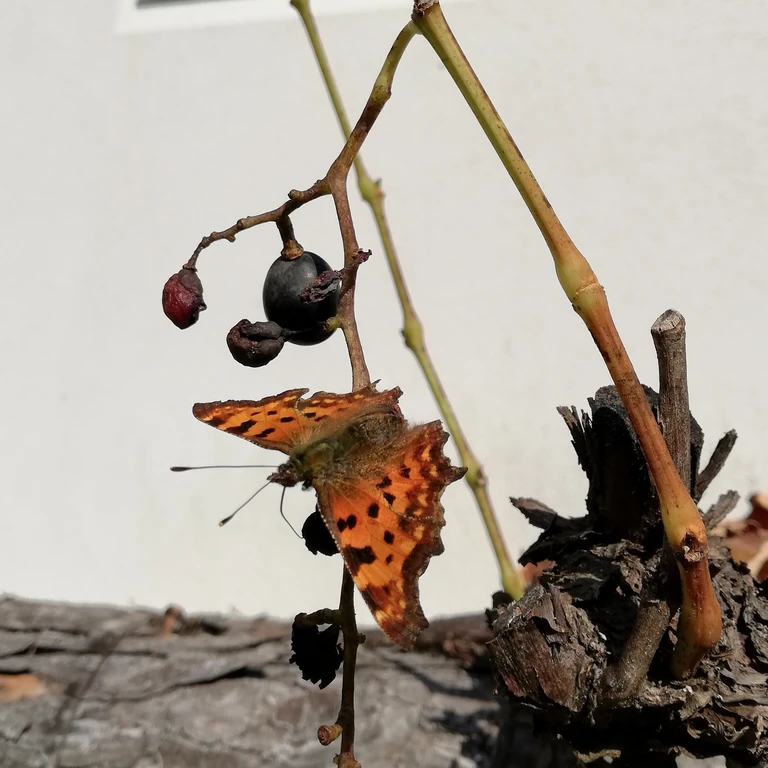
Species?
Polygonia c-album
